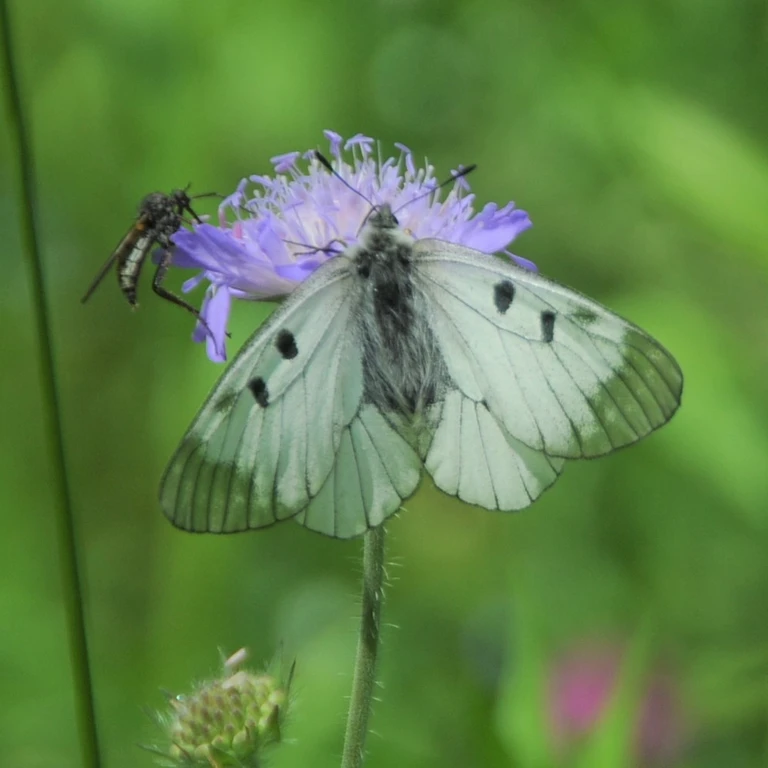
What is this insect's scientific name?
Parnassius mnemosyne
